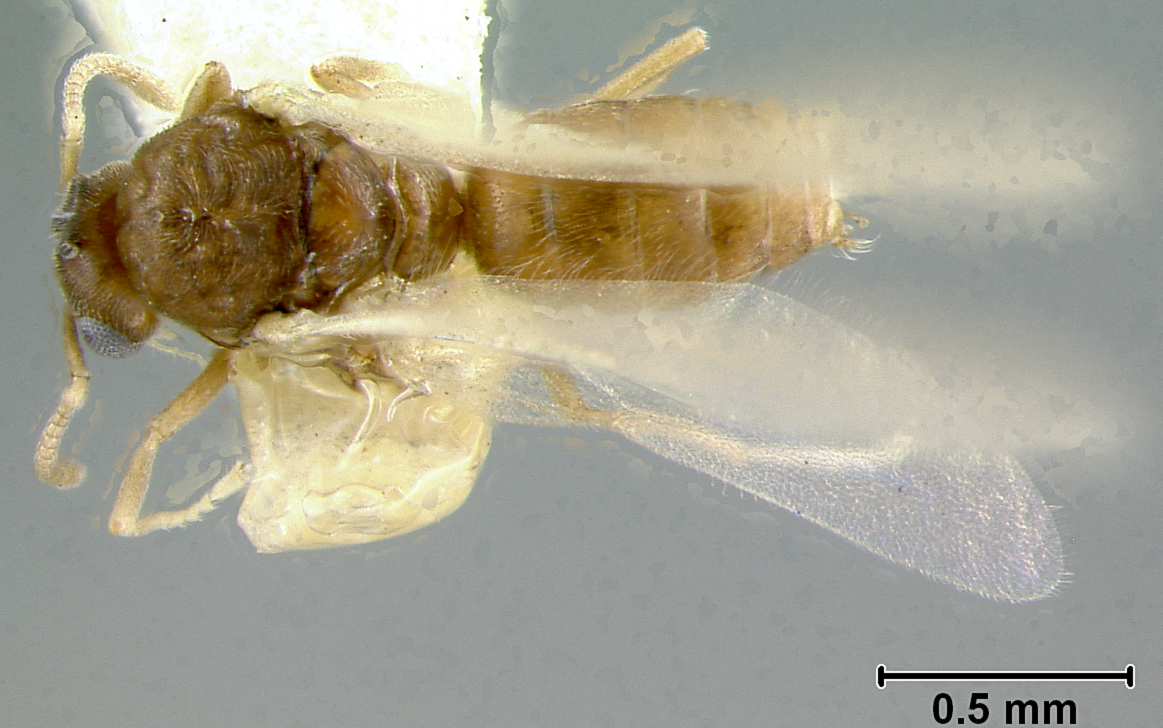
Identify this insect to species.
Plagiolepis clarki
